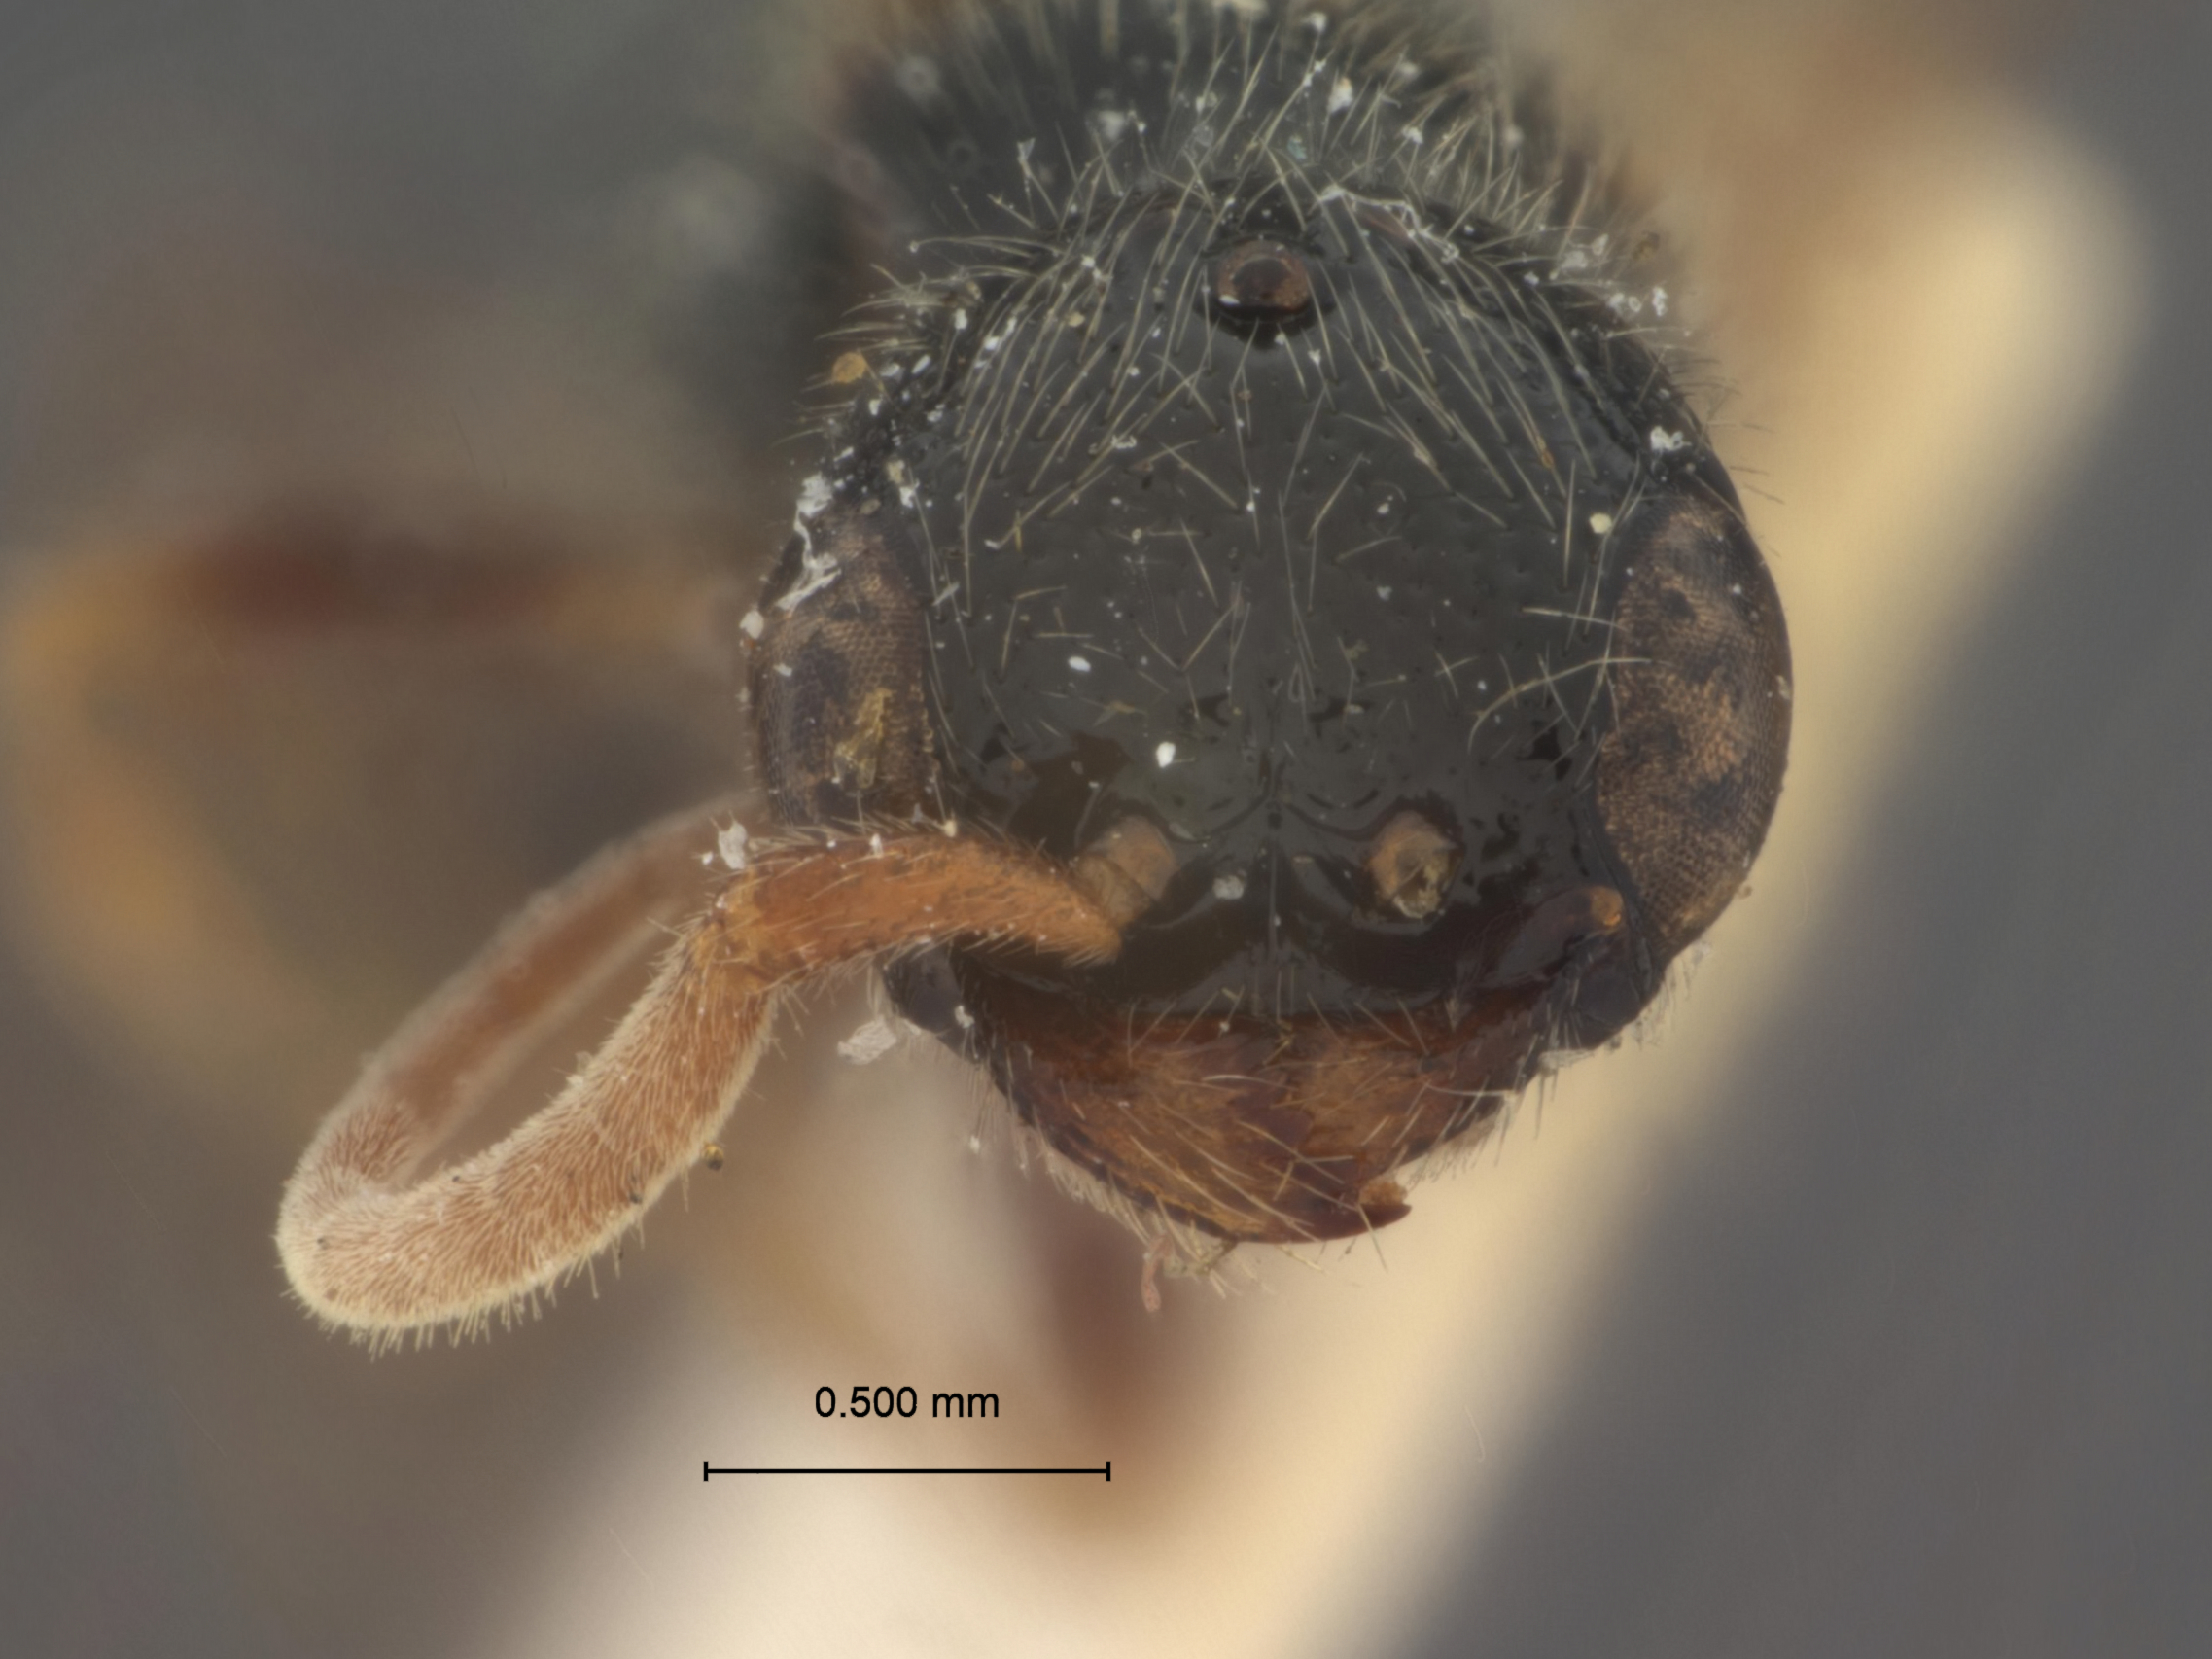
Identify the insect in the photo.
Apenesia guatemalensis
